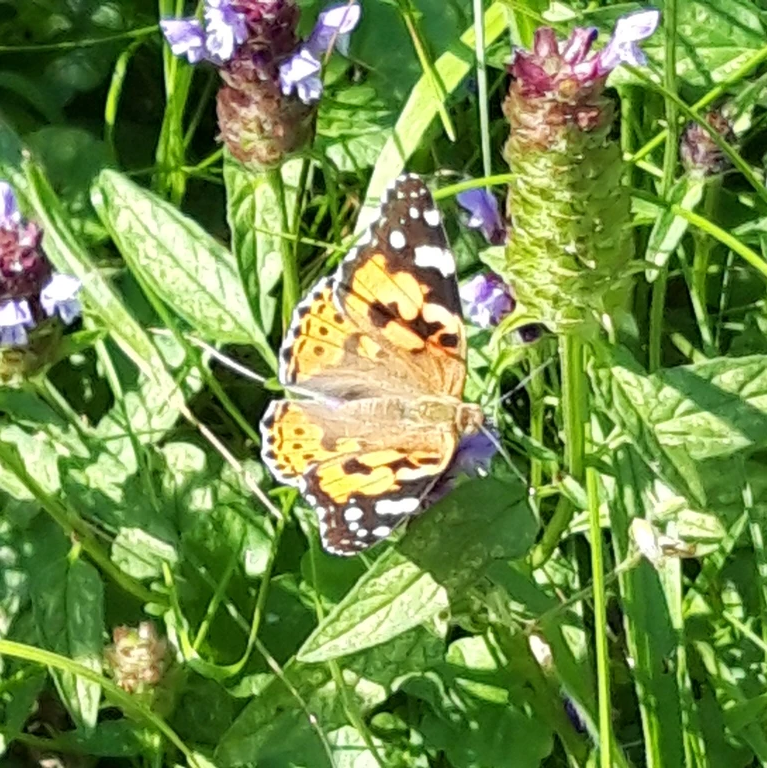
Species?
Vanessa cardui
